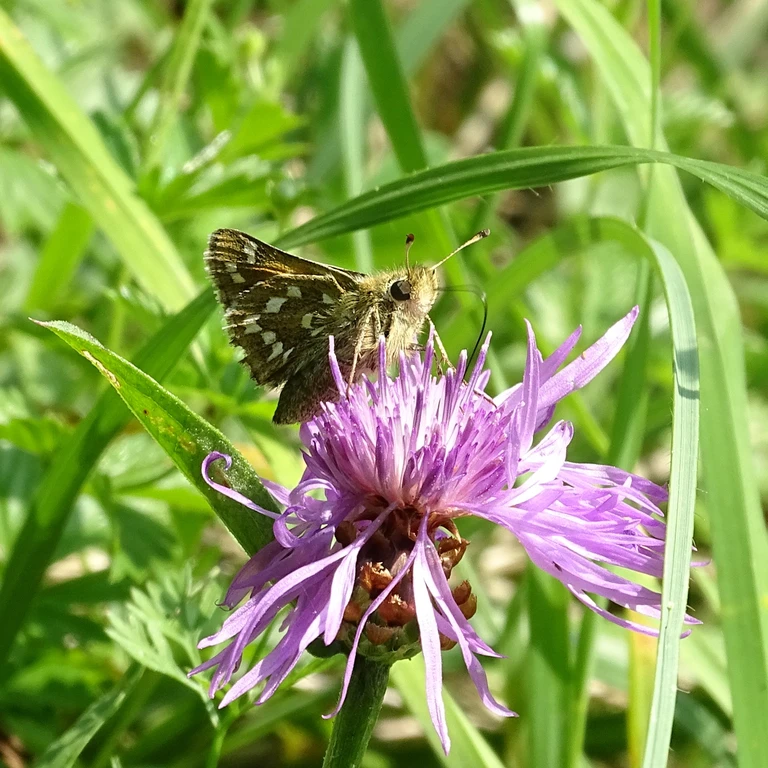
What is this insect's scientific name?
Hesperia comma
